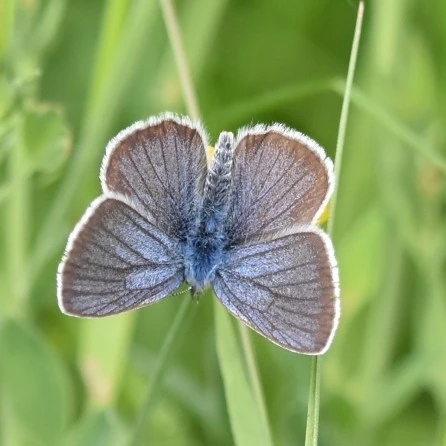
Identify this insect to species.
Cyaniris semiargus
